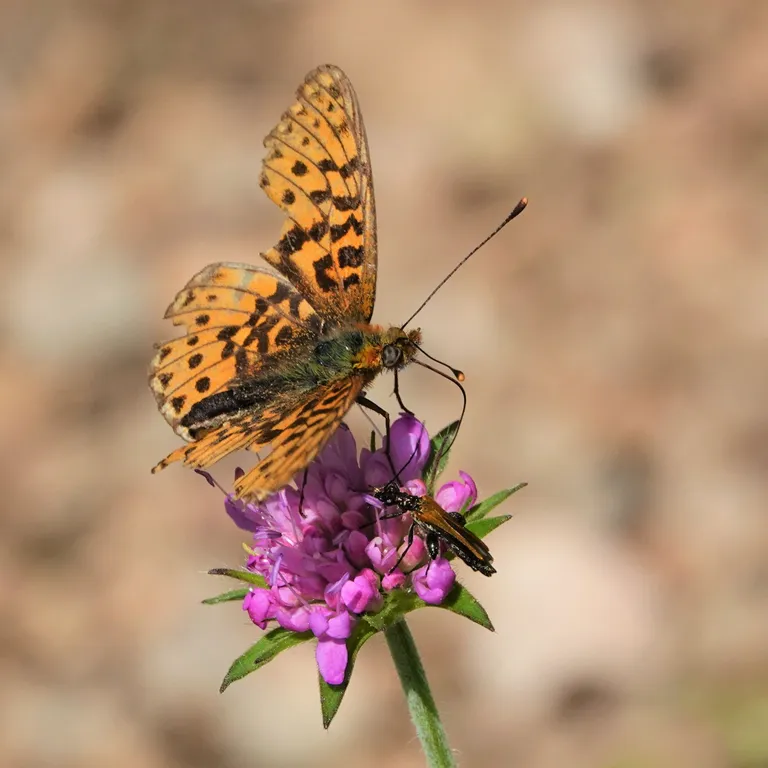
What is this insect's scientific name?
Boloria euphrosyne (also Clossiana euphrosyne)
